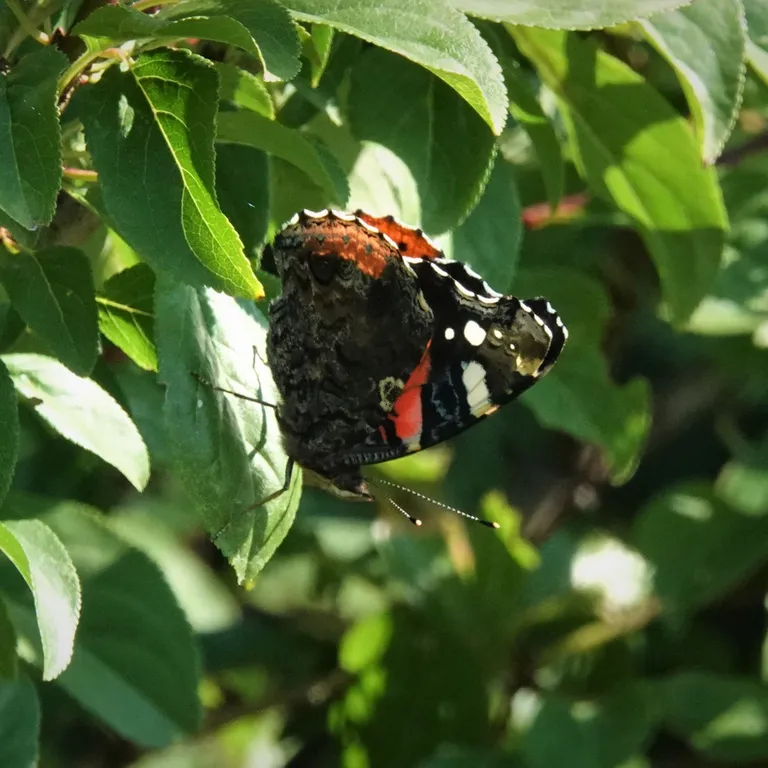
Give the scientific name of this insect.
Vanessa atalanta
